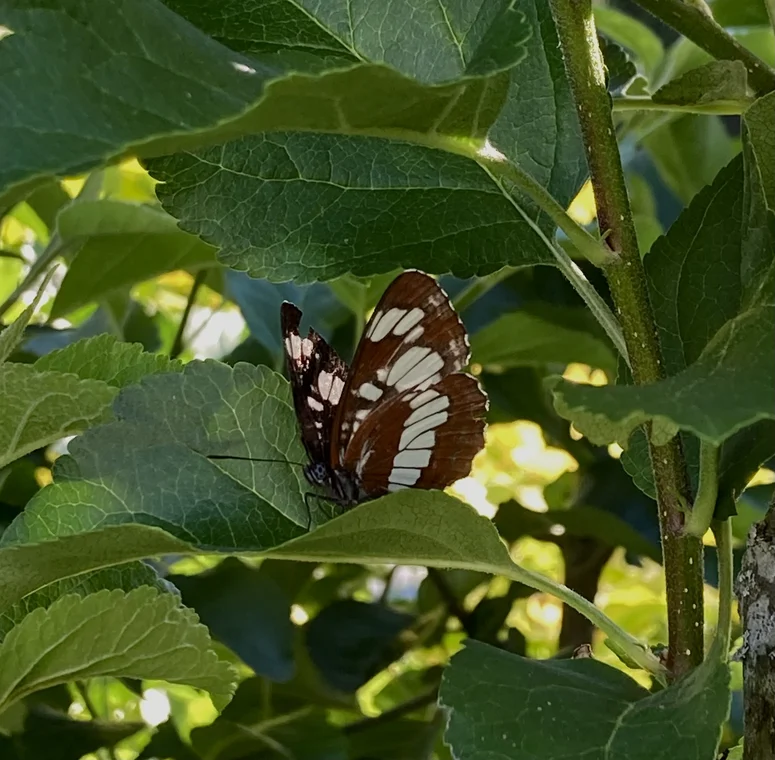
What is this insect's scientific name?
Neptis rivularis
